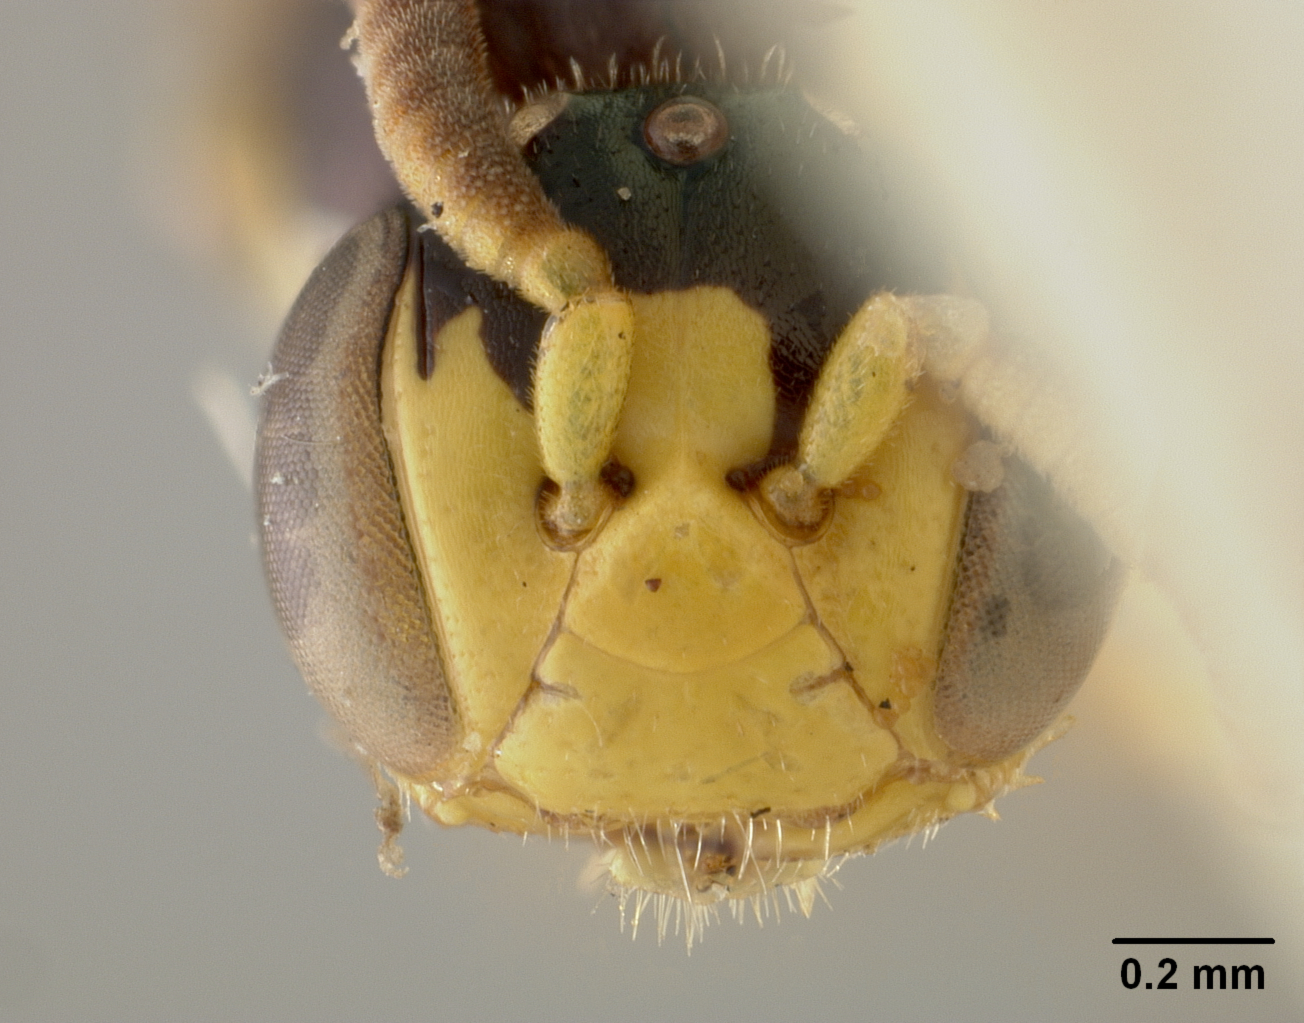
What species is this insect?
Pachyprosopis humeralis
